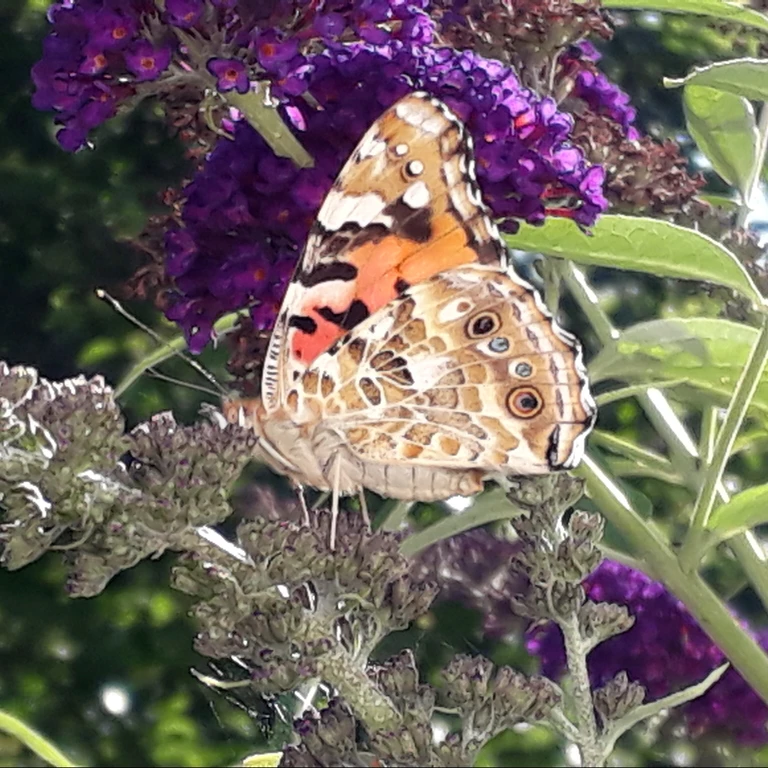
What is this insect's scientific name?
Vanessa cardui
